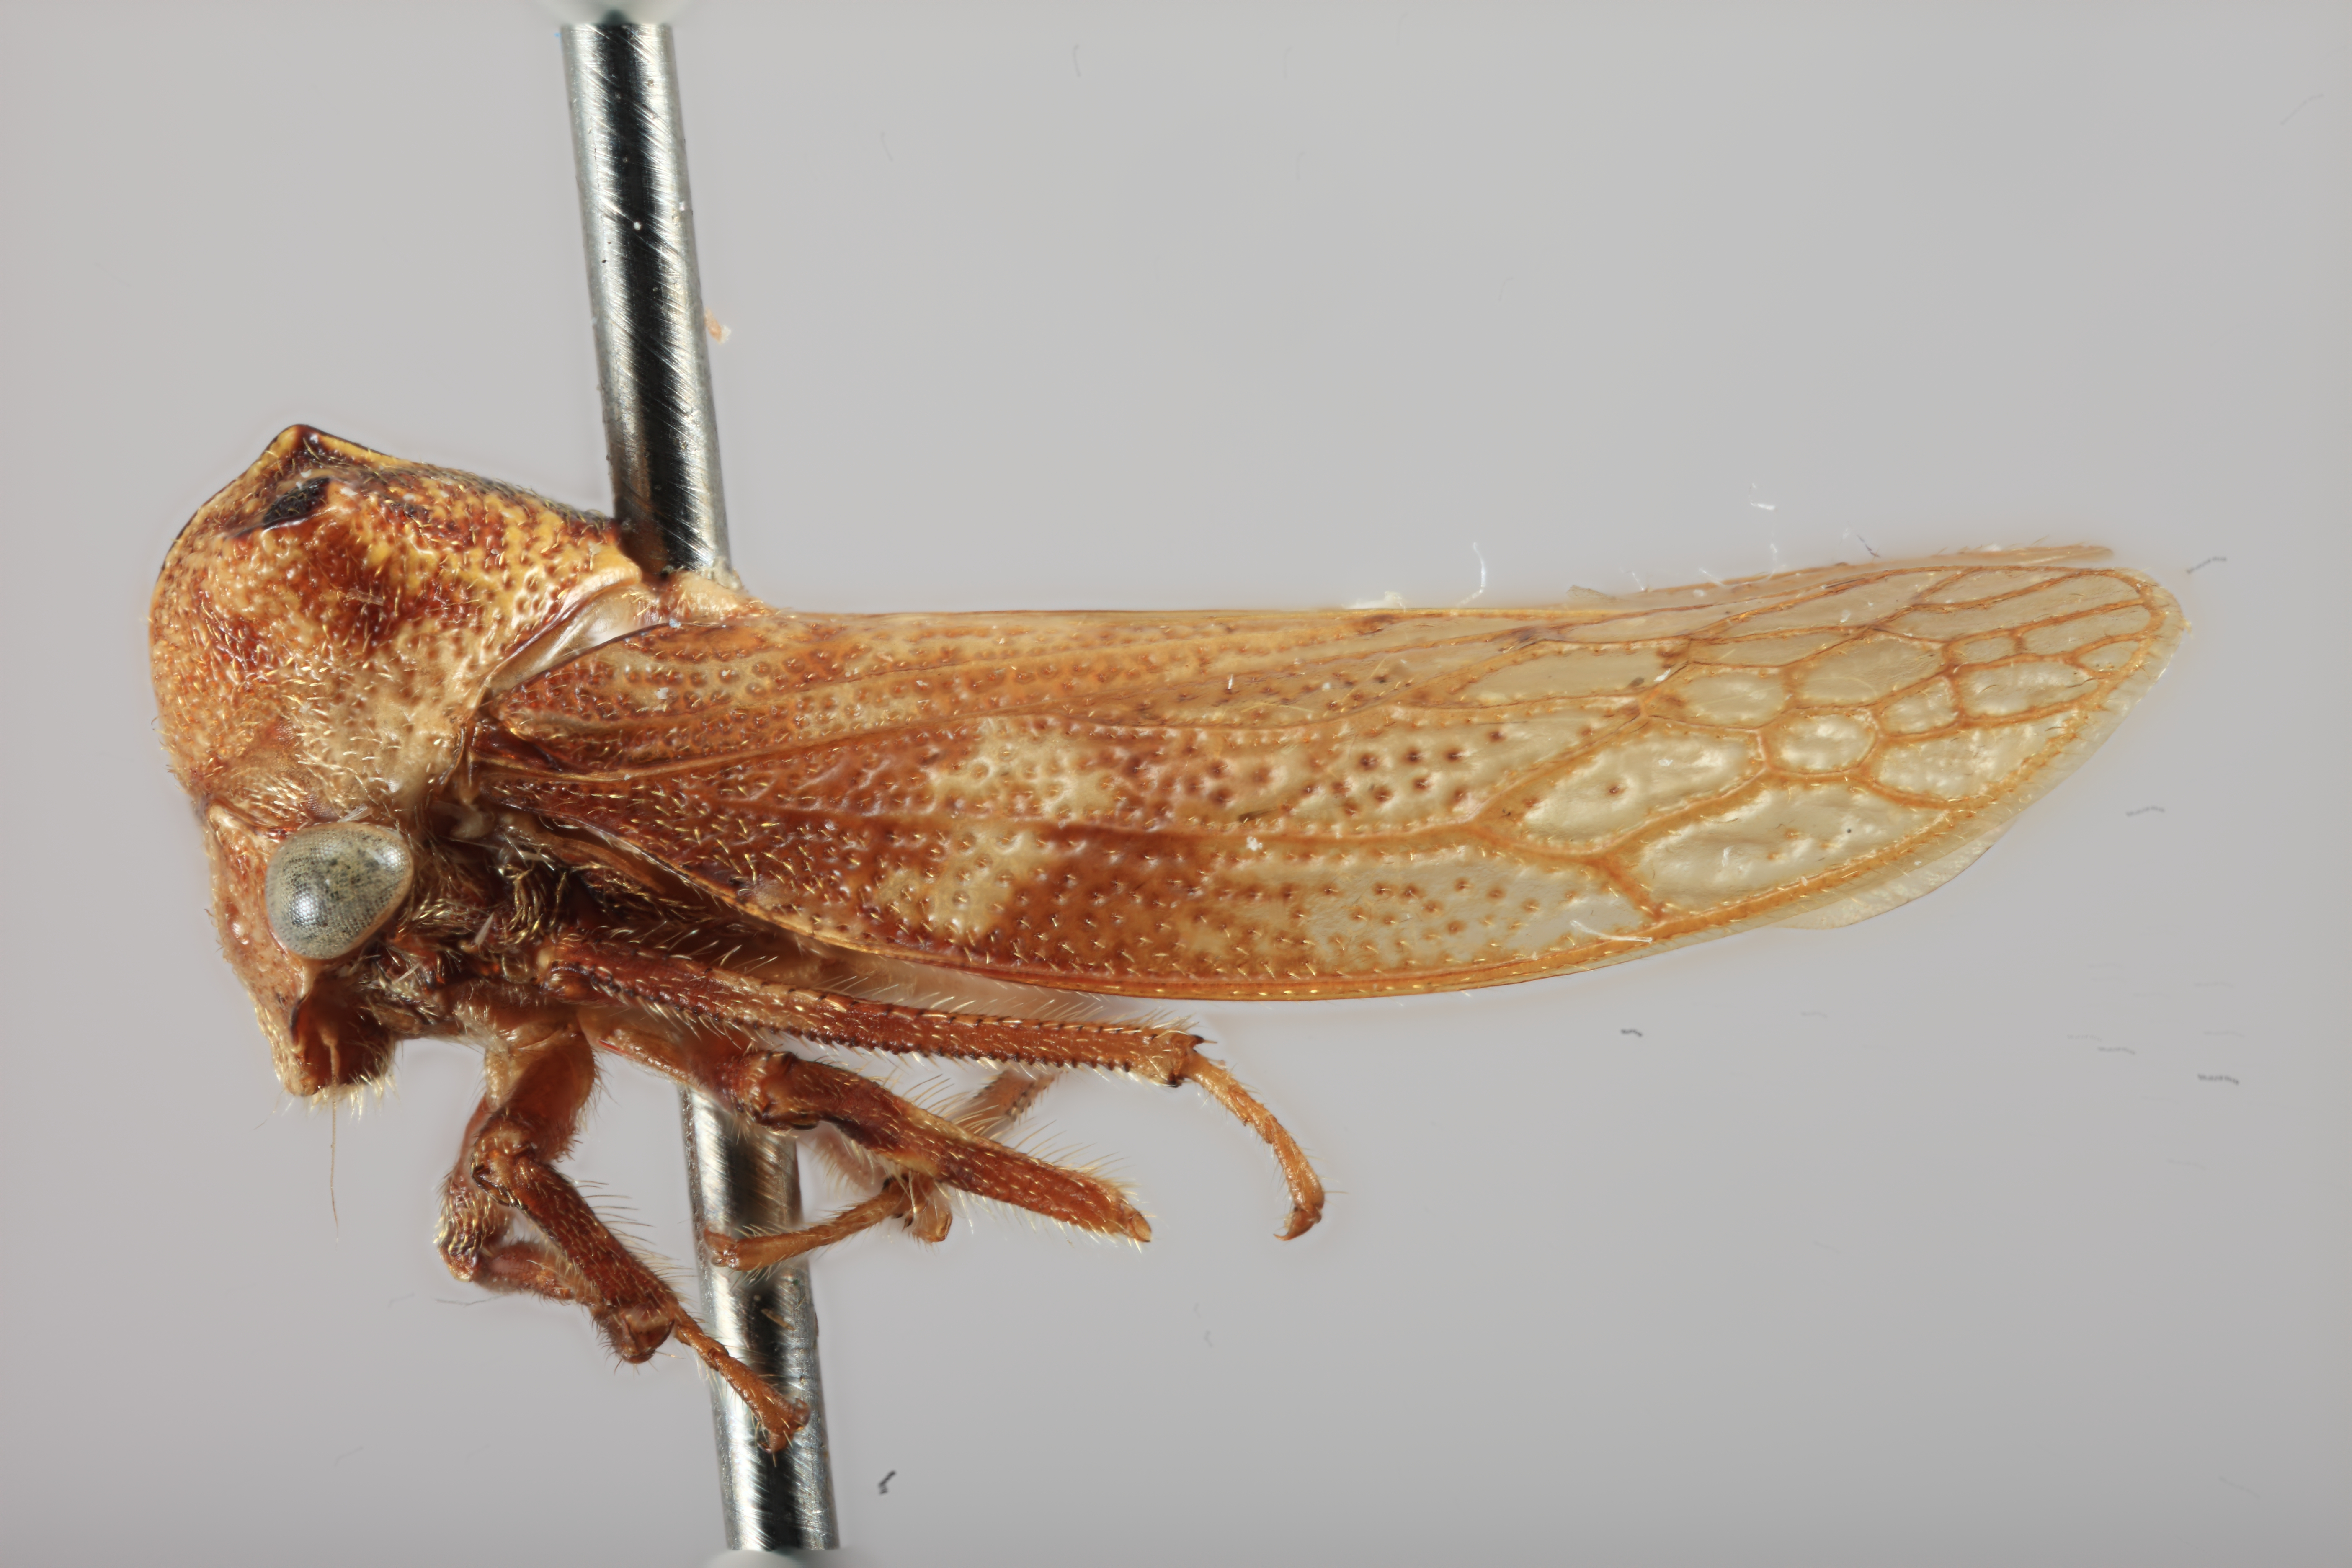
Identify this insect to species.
Tolania anomalai
